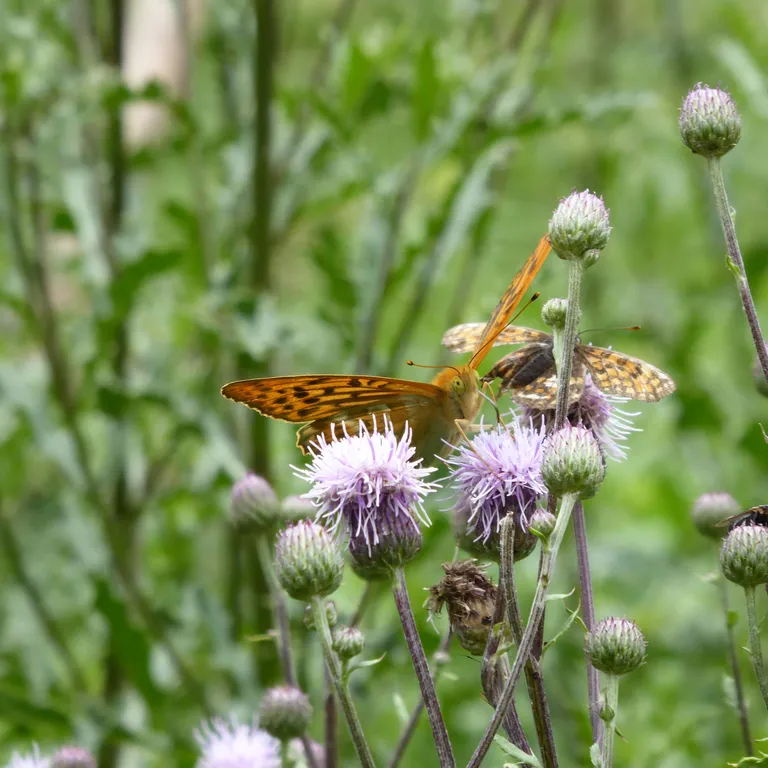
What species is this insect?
Argynnis paphia
